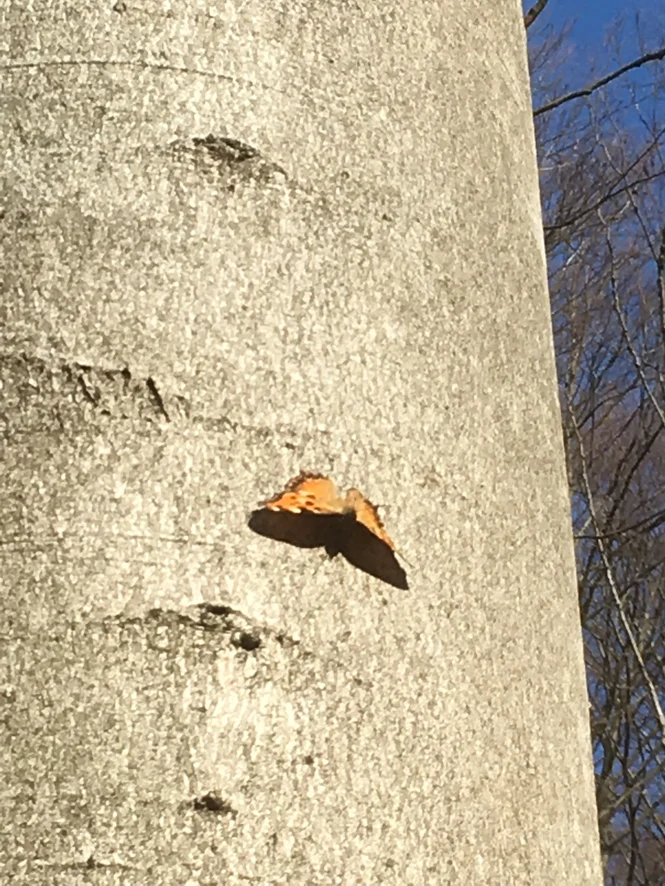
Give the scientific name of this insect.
Nymphalis polychloros
